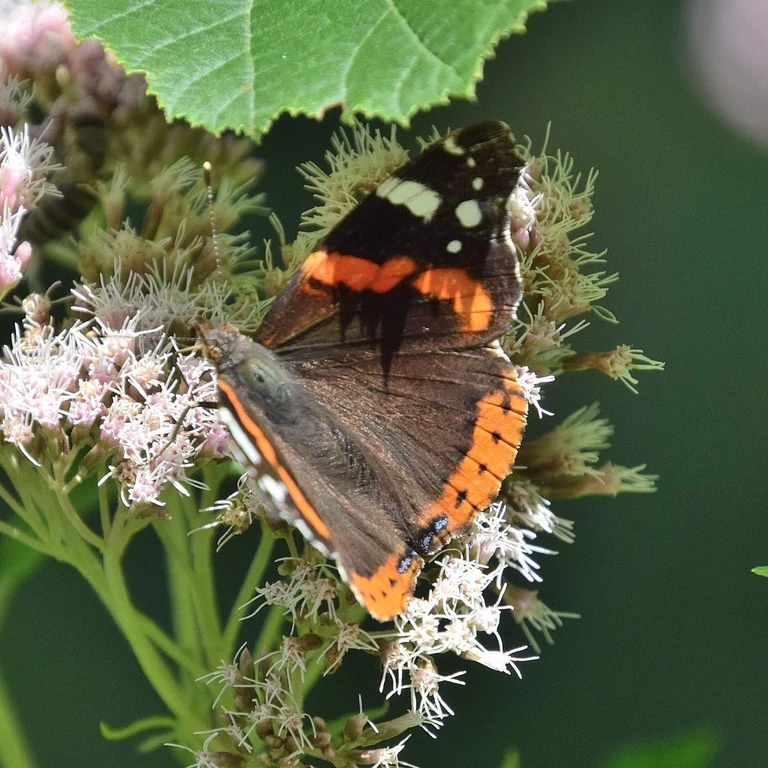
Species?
Vanessa atalanta
